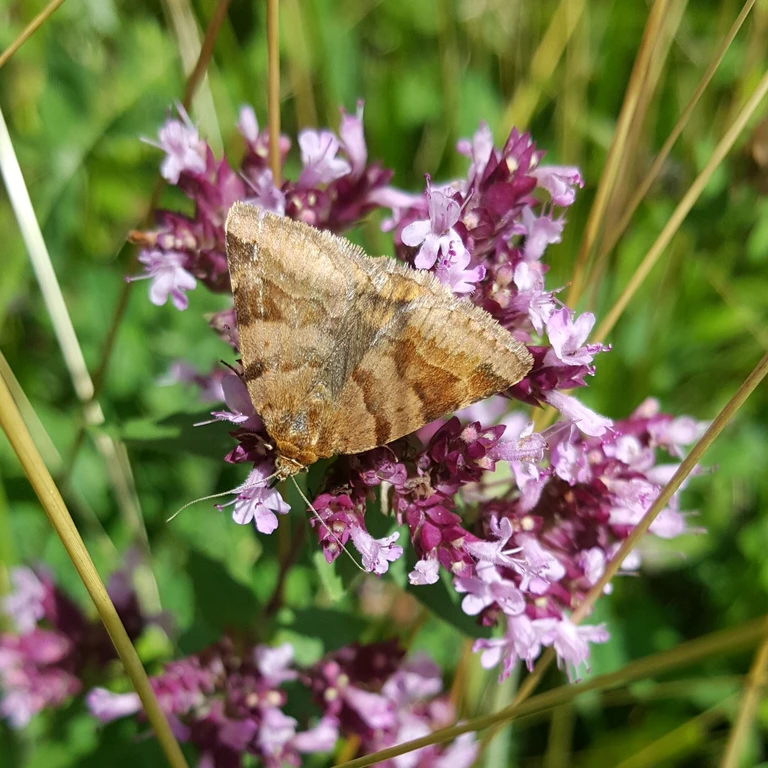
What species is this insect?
Euclidia glyphica
